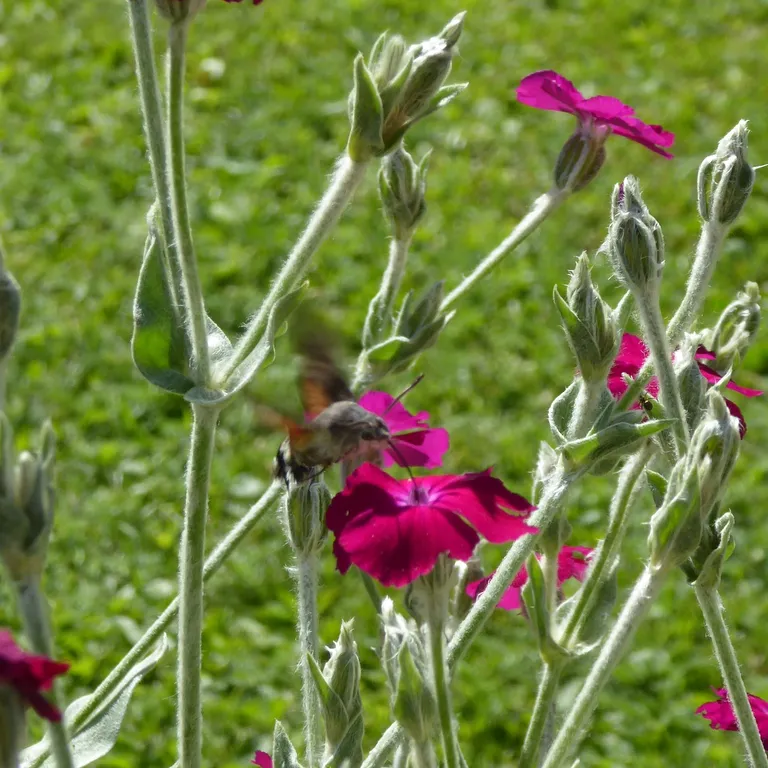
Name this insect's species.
Macroglossum stellatarum
